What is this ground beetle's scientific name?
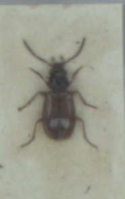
Bembidion doris
